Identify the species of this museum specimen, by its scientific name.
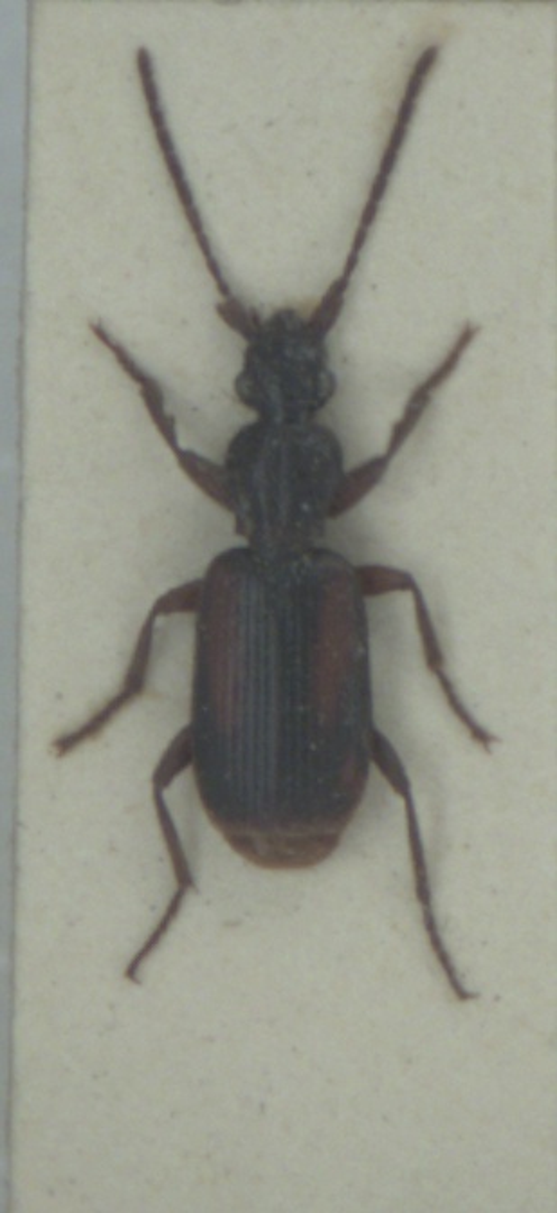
Polistichus connexus
